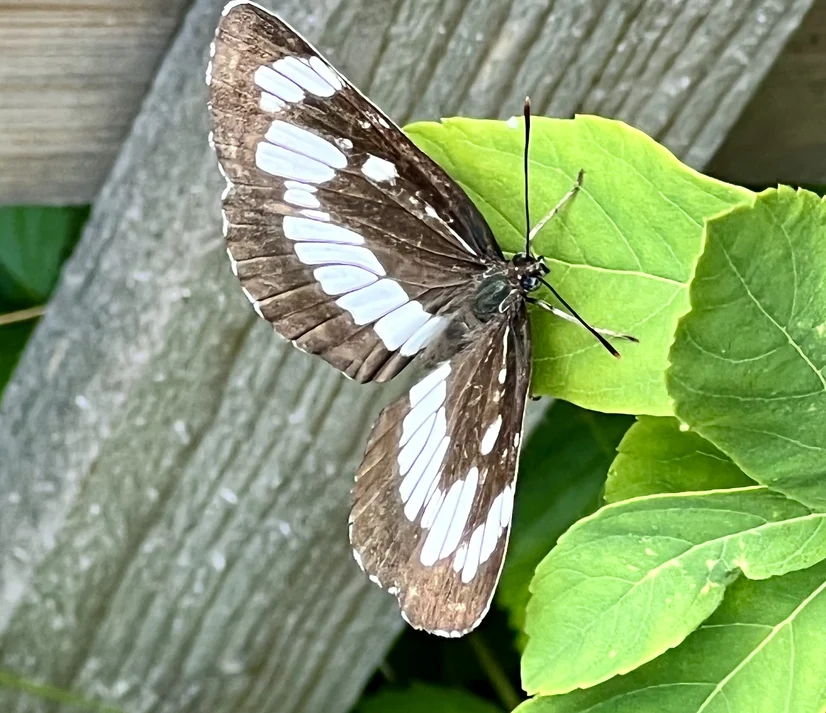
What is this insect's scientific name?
Neptis rivularis
